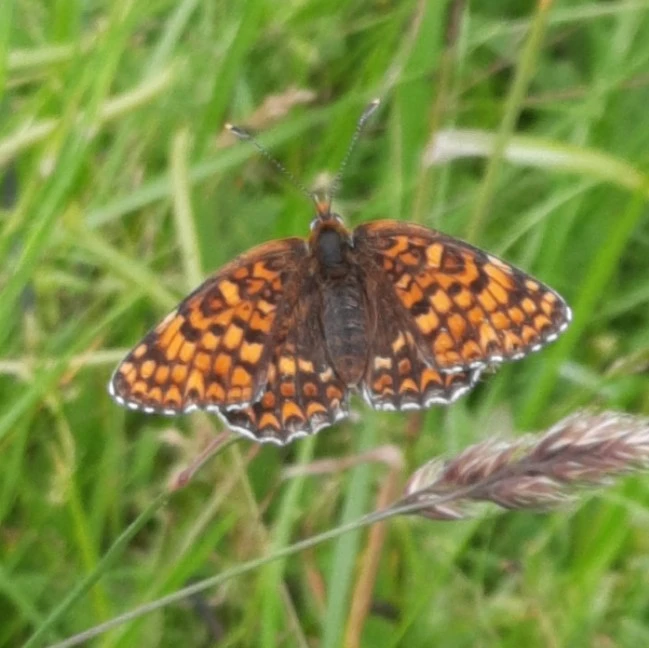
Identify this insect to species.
Melitaea phoebe
